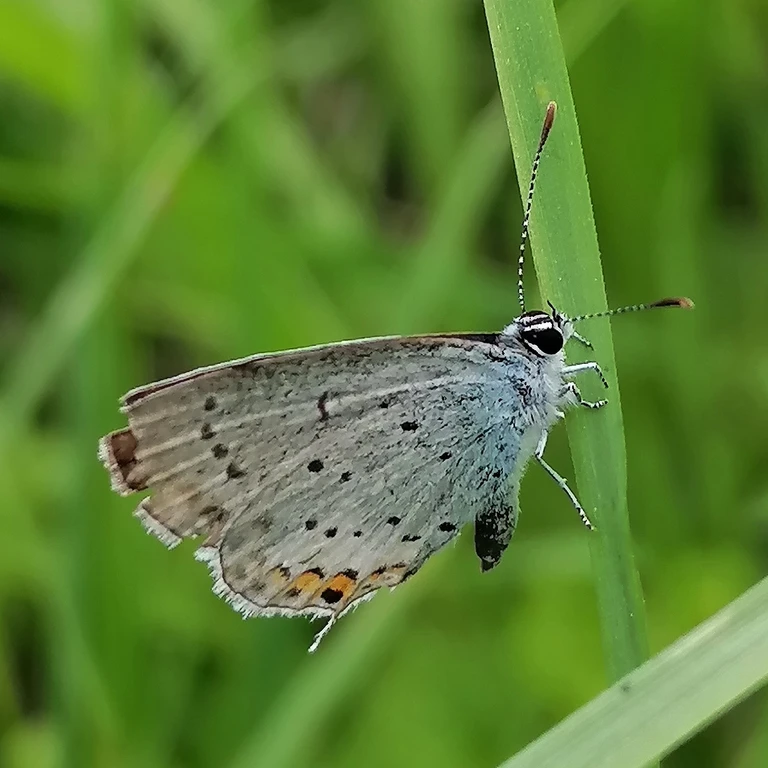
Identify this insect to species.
Cupido argiades (also Elkalyce argiades)
